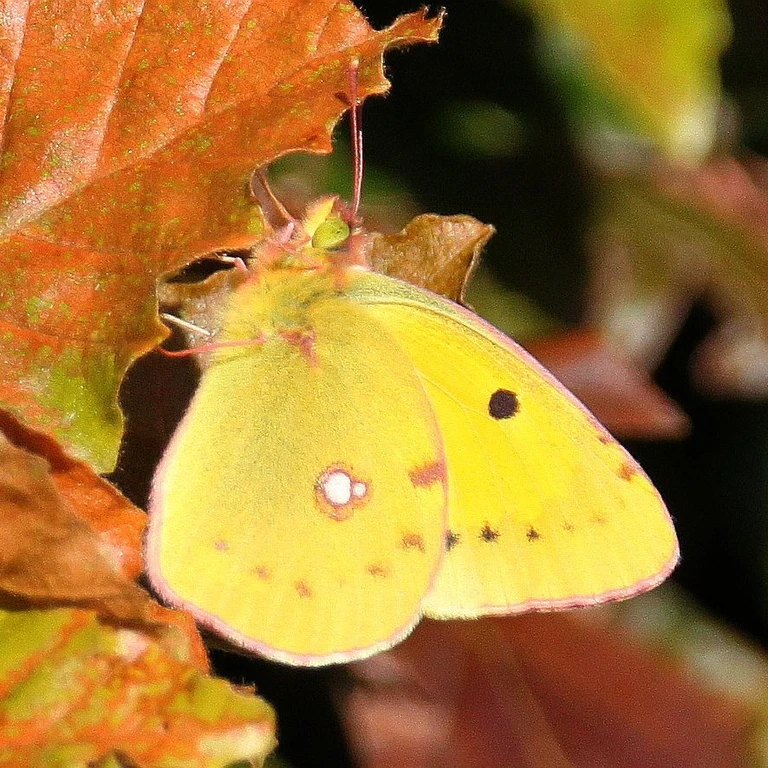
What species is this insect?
Colias croceus
